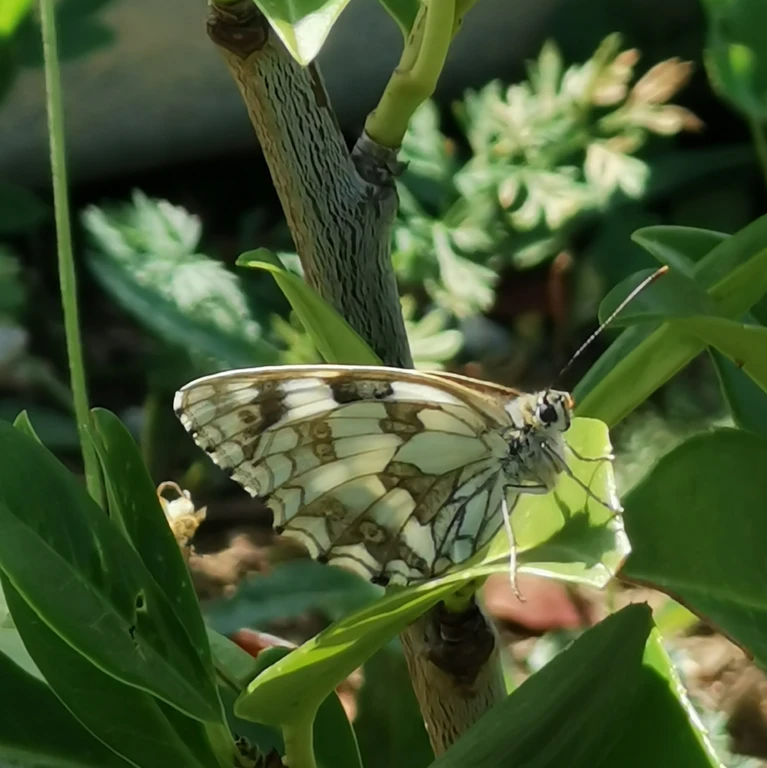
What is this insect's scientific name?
Melanargia galathea
